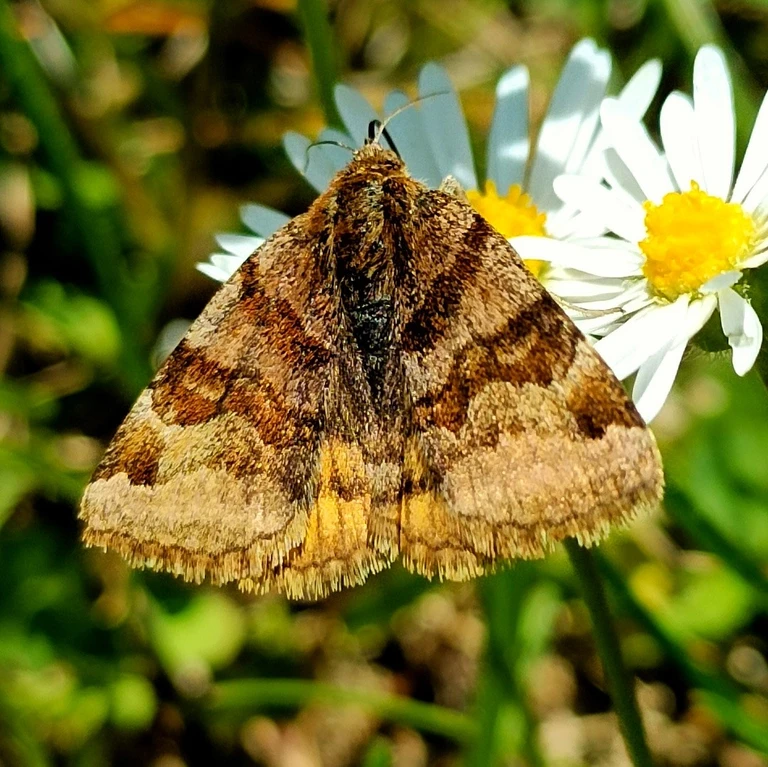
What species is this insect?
Euclidia glyphica
